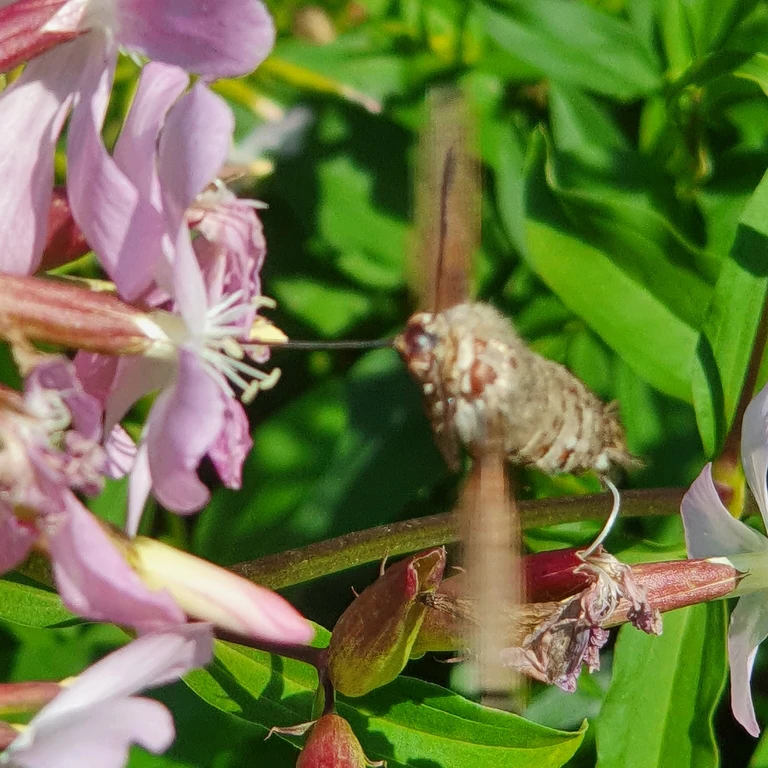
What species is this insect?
Macroglossum stellatarum
